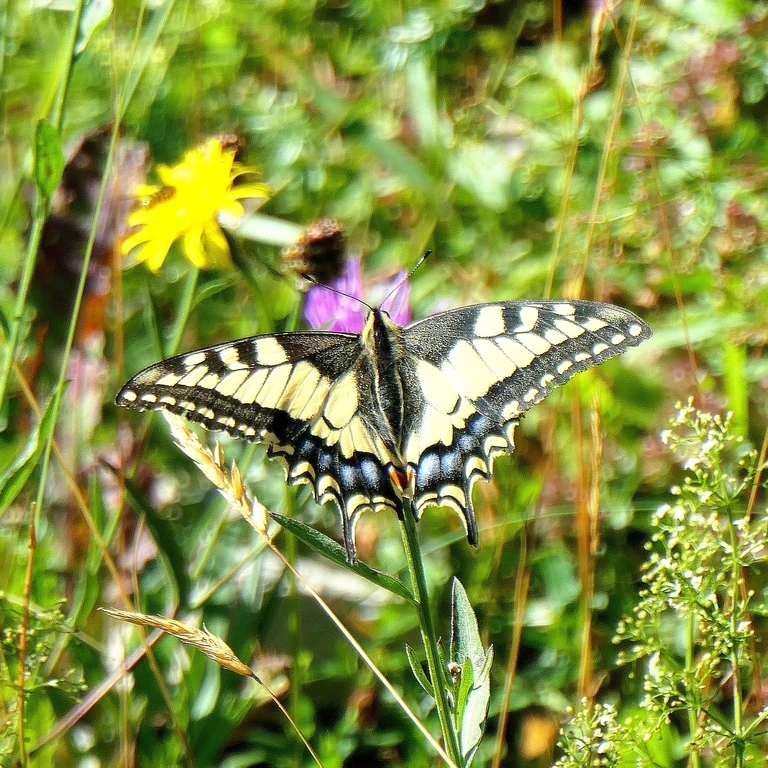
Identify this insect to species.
Papilio machaon
